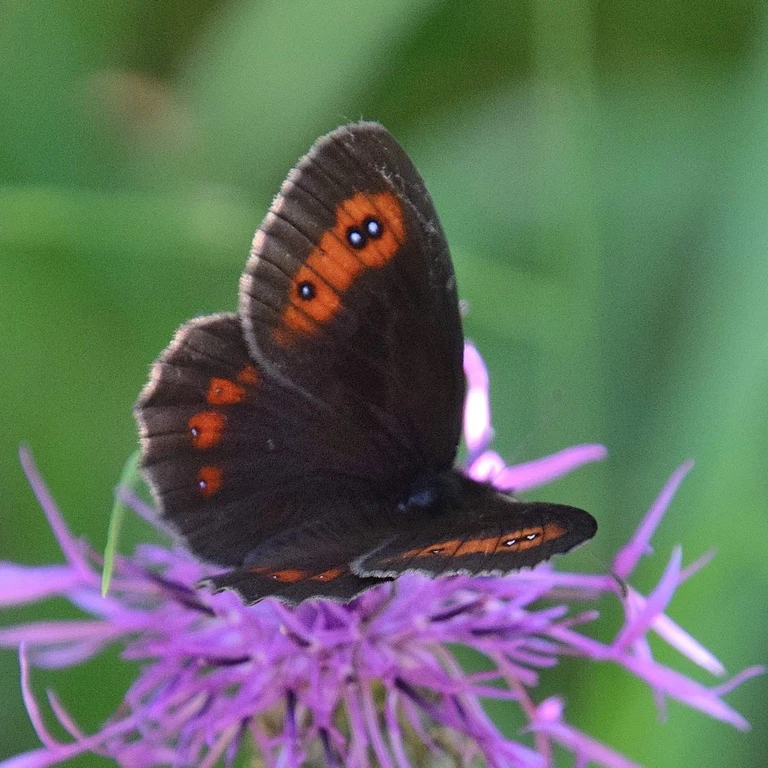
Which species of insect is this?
Erebia aethiops
